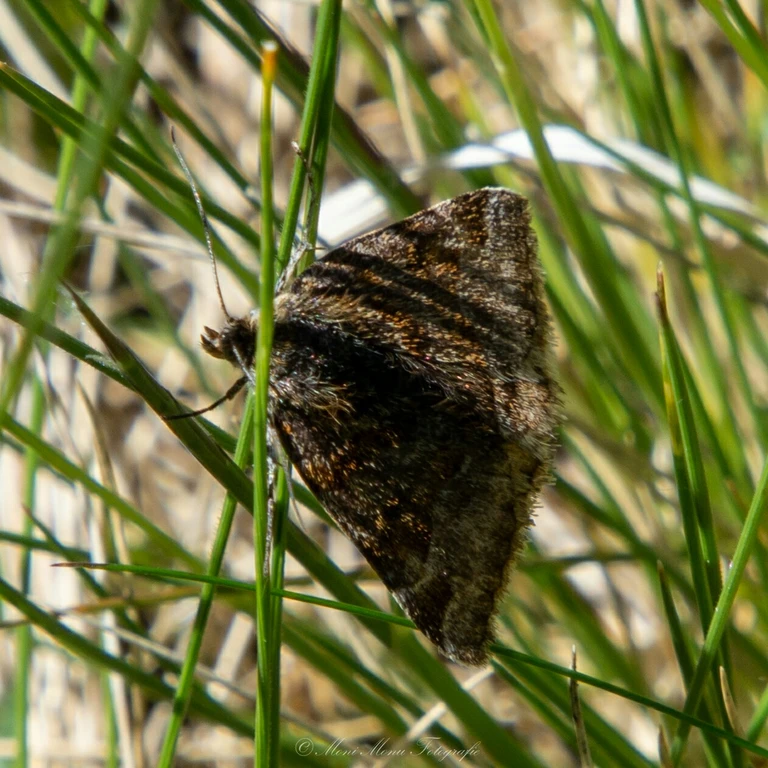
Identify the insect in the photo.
Euclidia glyphica
